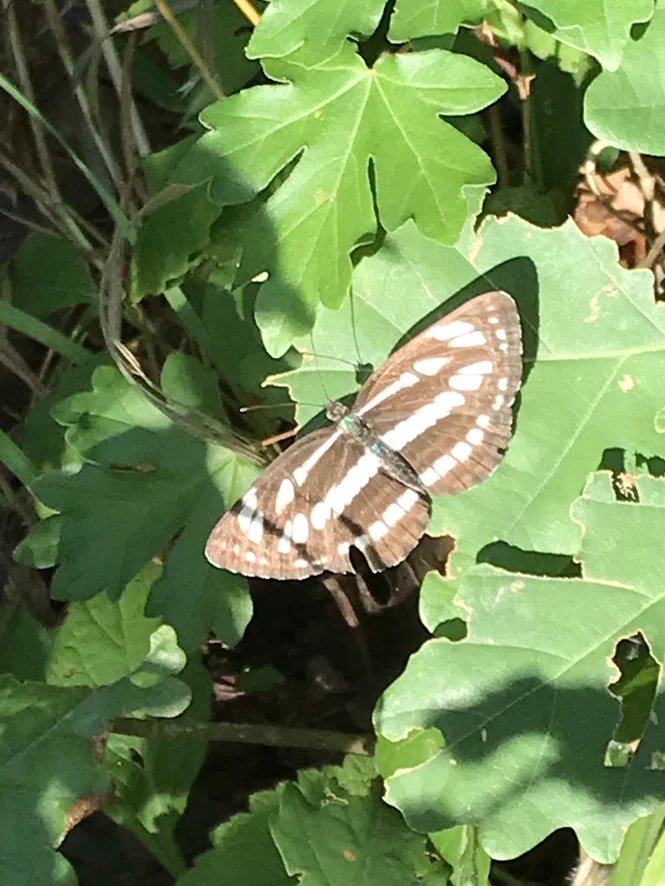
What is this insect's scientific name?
Neptis sappho
